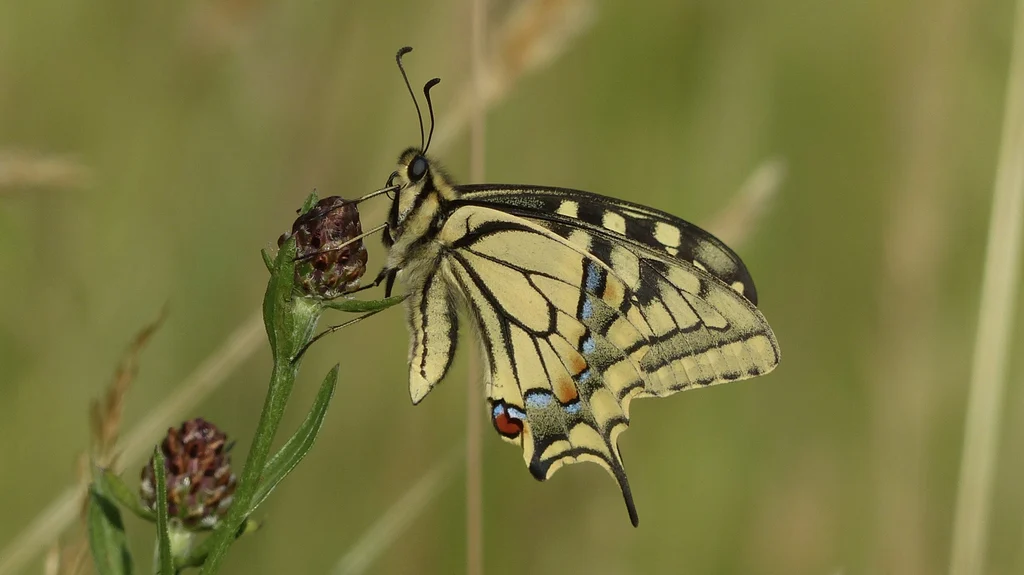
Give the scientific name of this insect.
Papilio machaon
